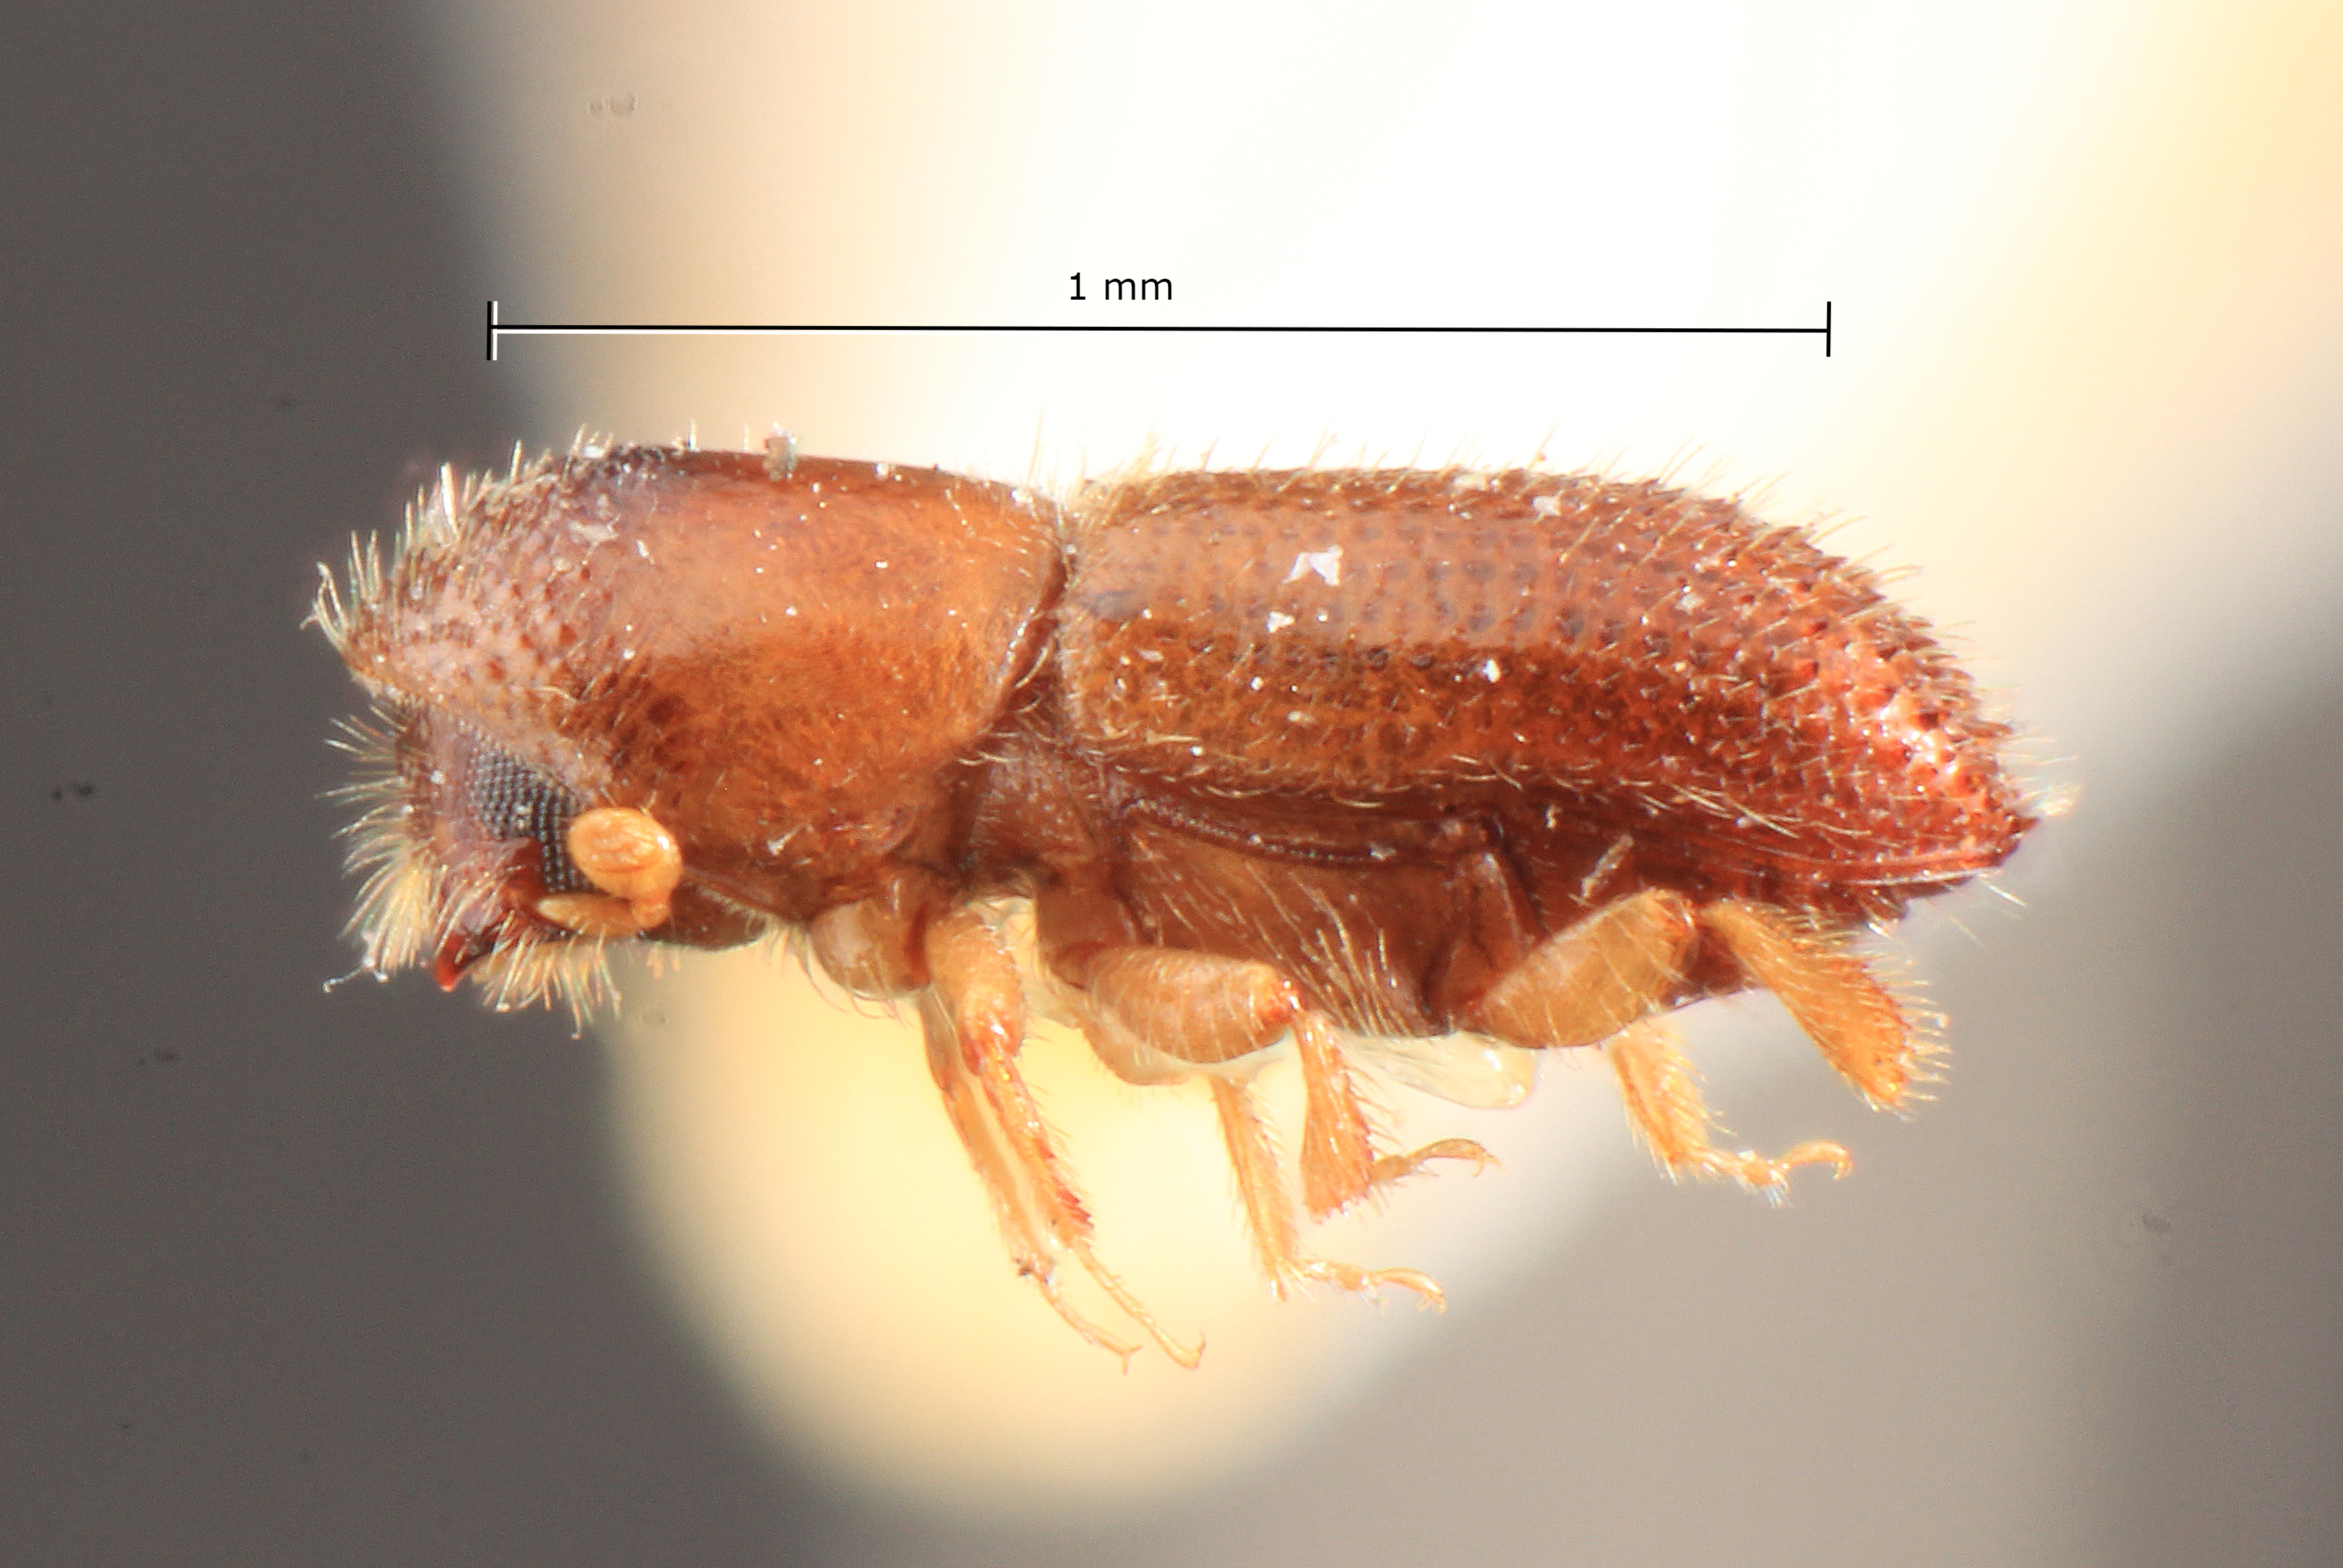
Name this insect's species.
Xyleborinus sparpae (also Xyleborus sparpae)
